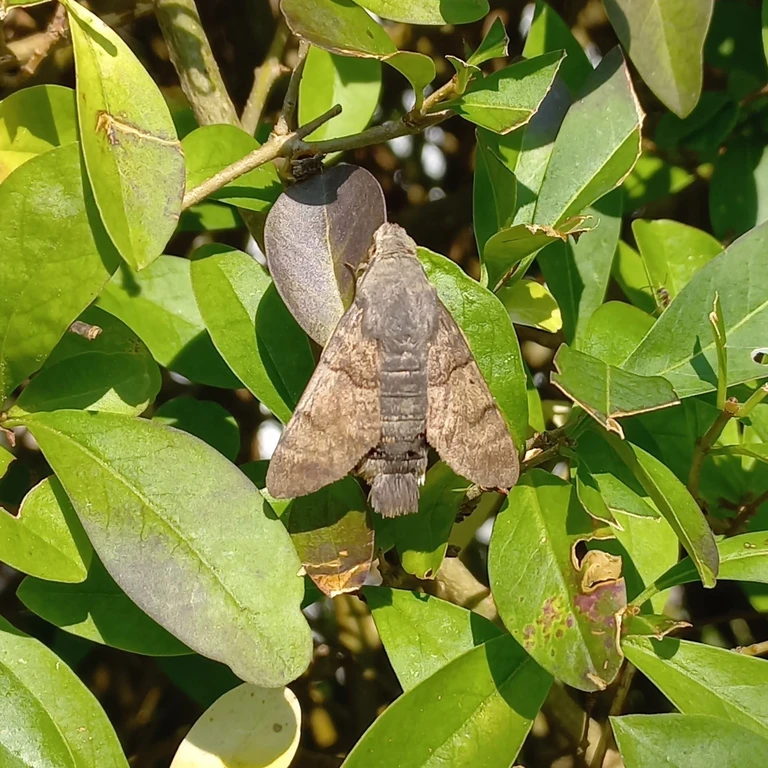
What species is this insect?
Macroglossum stellatarum
